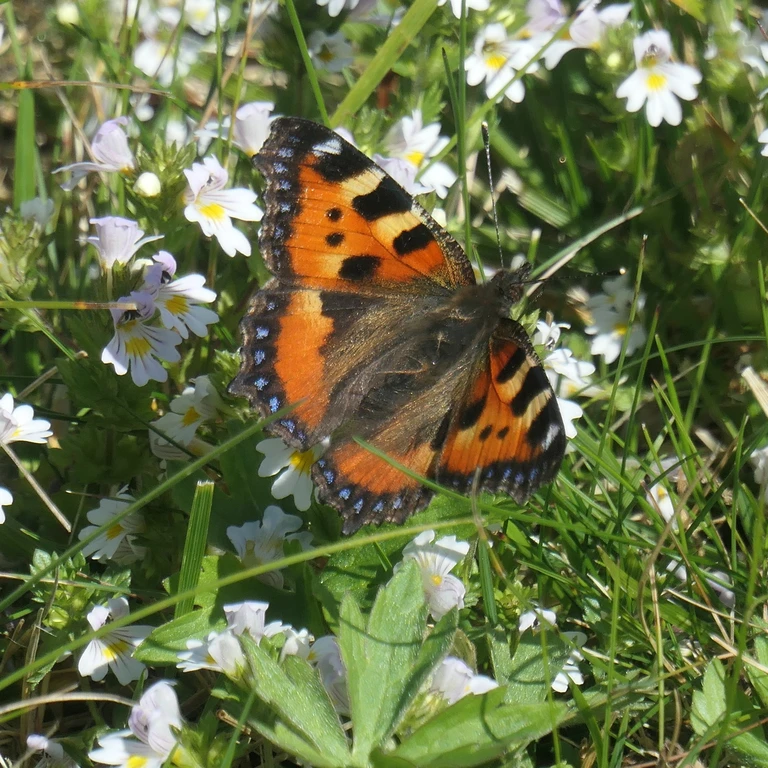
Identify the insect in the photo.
Aglais urticae
